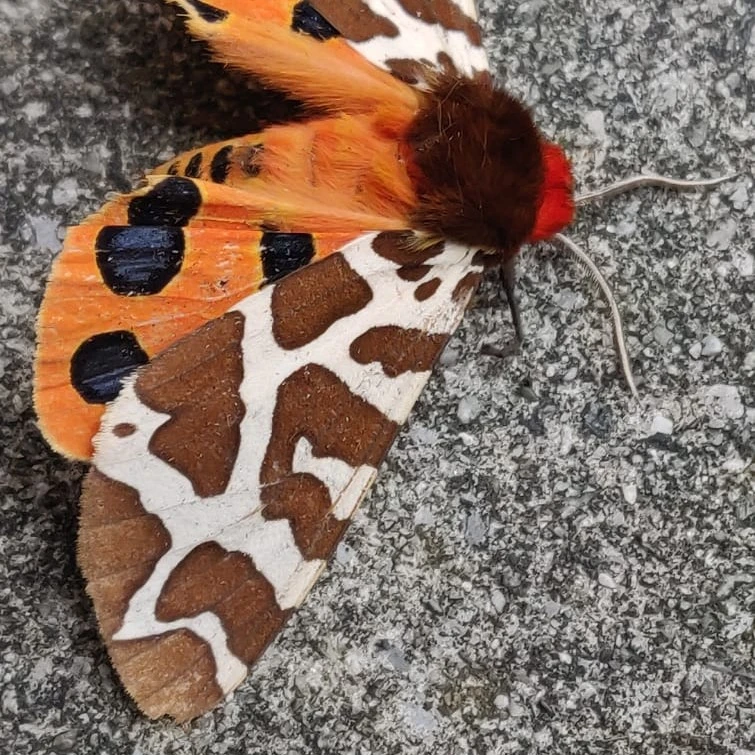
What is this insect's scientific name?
Arctia caja
